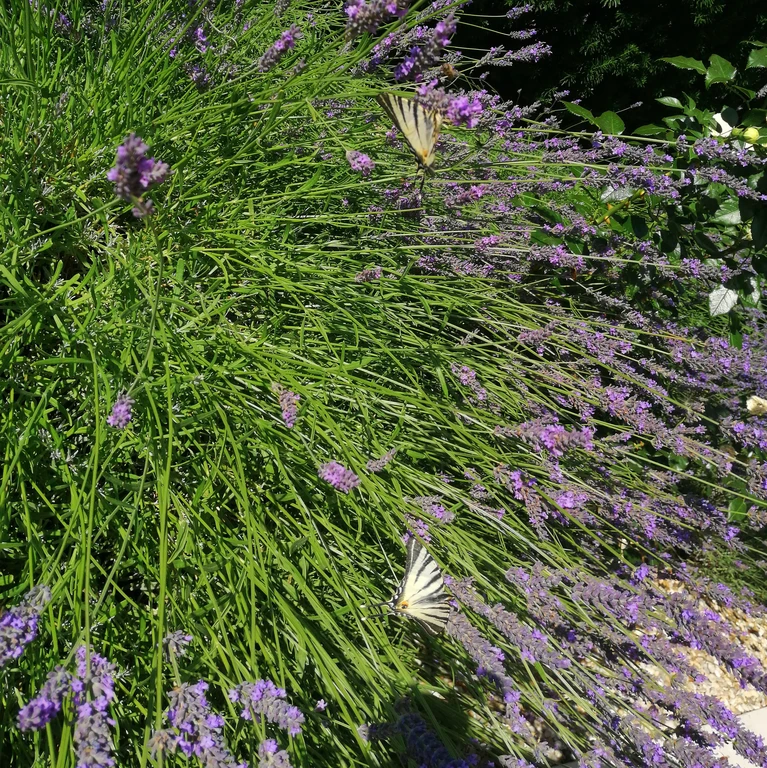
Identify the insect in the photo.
Iphiclides podalirius
